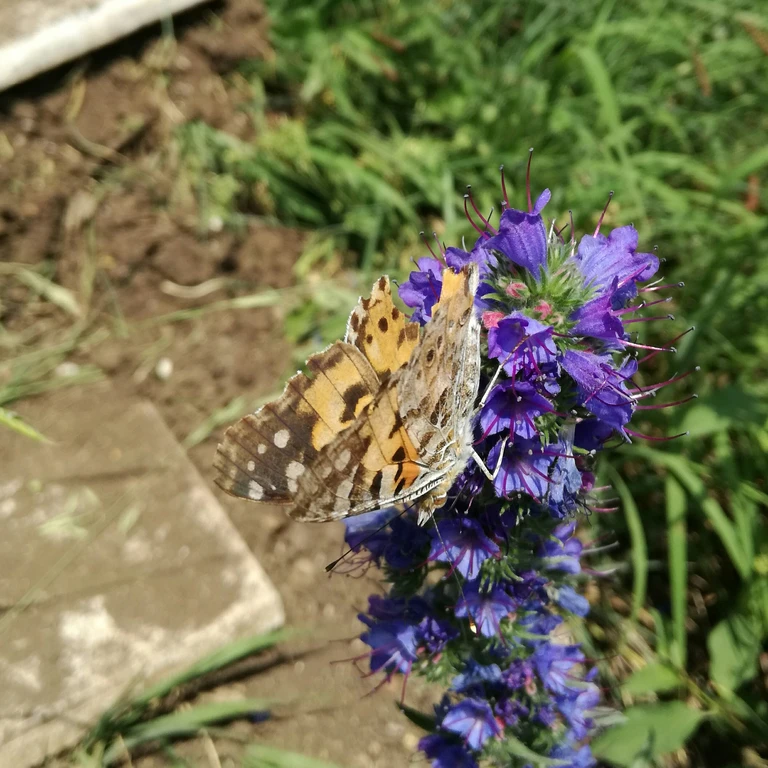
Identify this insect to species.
Vanessa cardui
